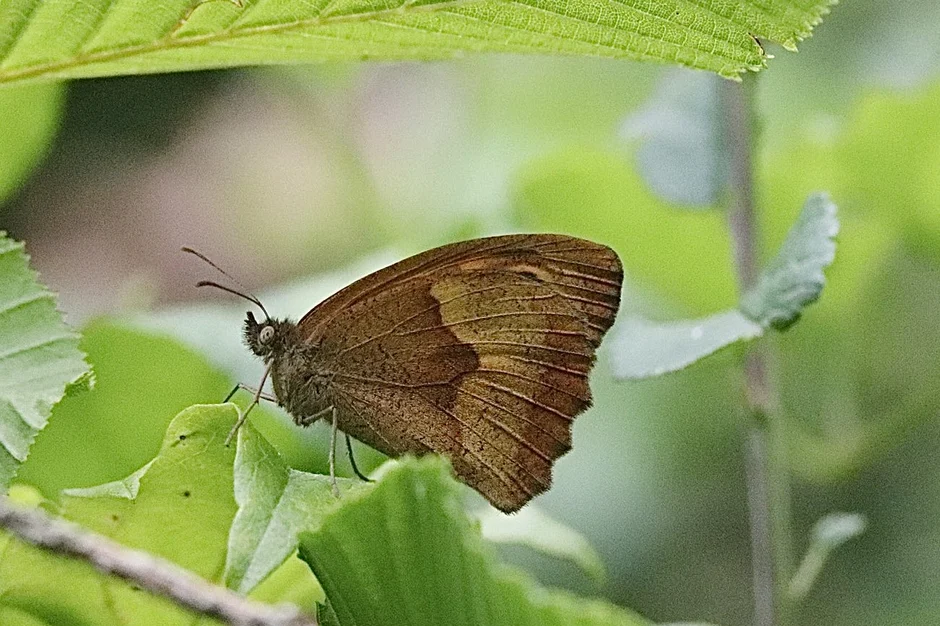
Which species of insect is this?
Maniola jurtina
